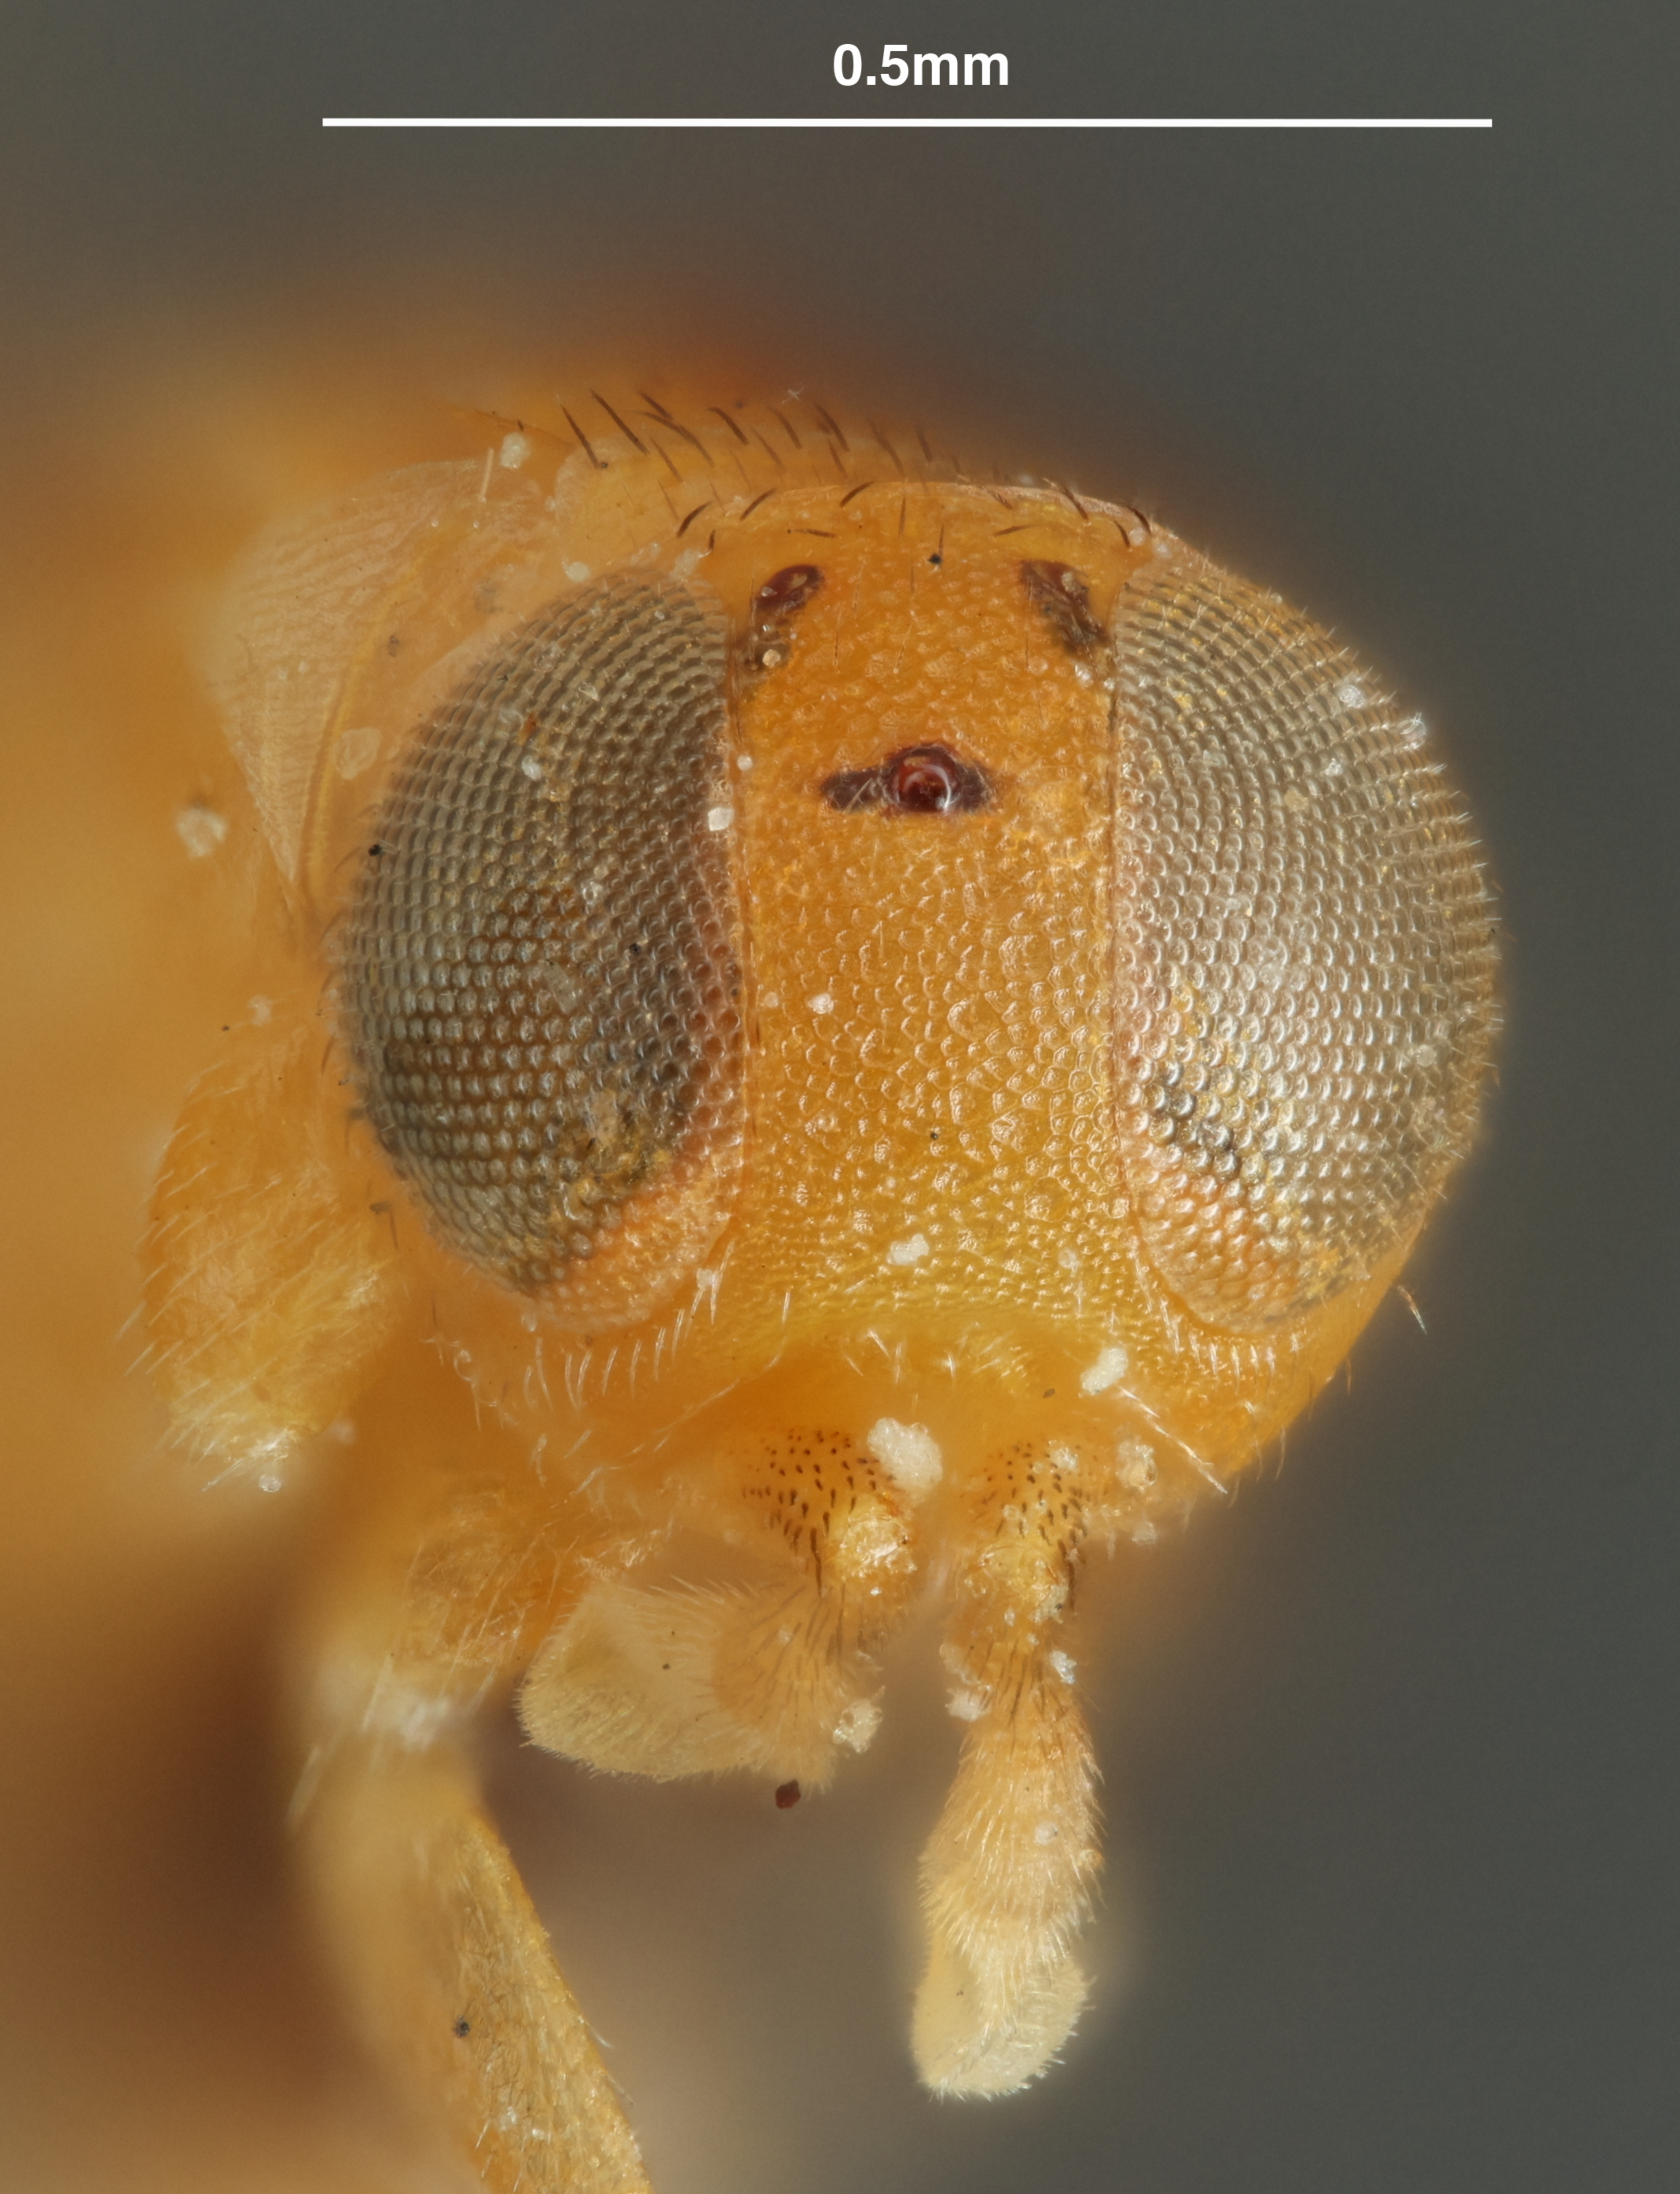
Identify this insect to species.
Pseudaphycus utilis
